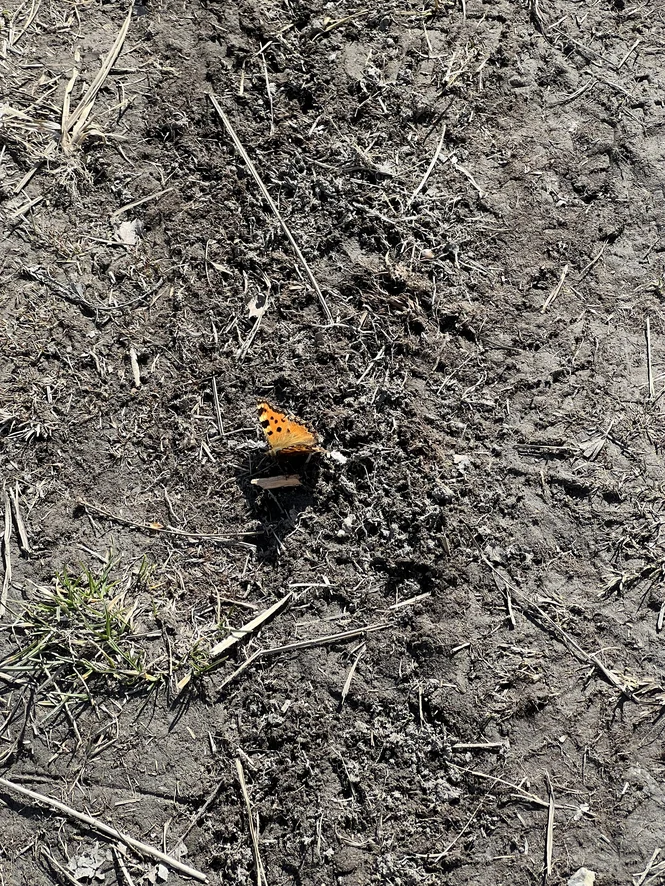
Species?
Nymphalis polychloros
